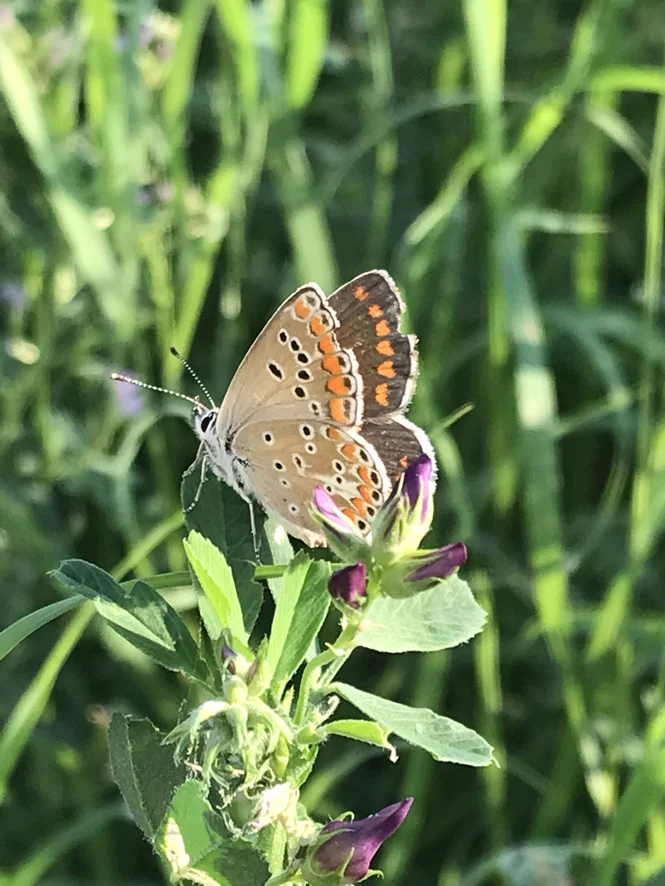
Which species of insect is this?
Aricia agestis/artaxerxes
